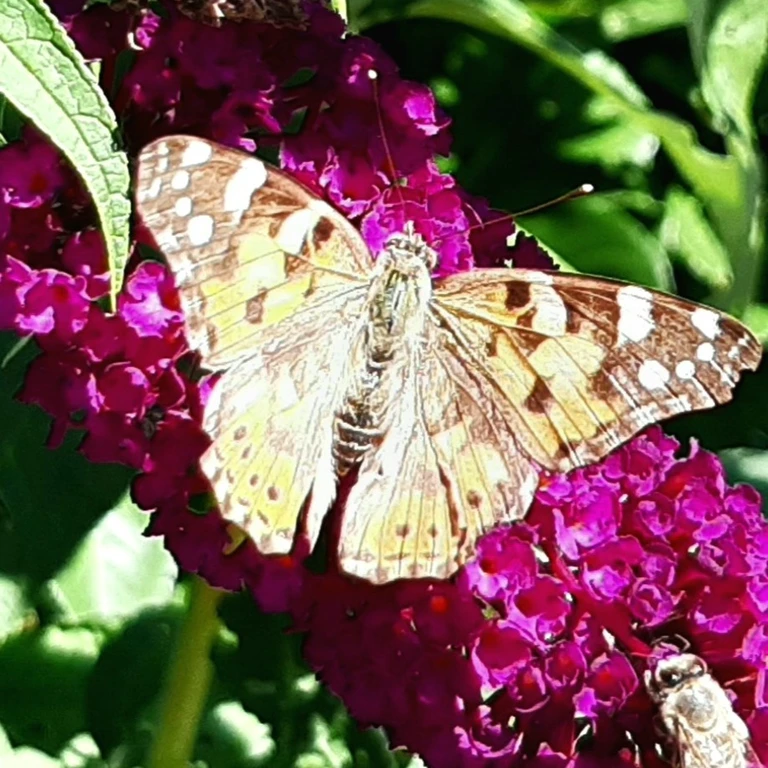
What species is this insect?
Vanessa cardui
